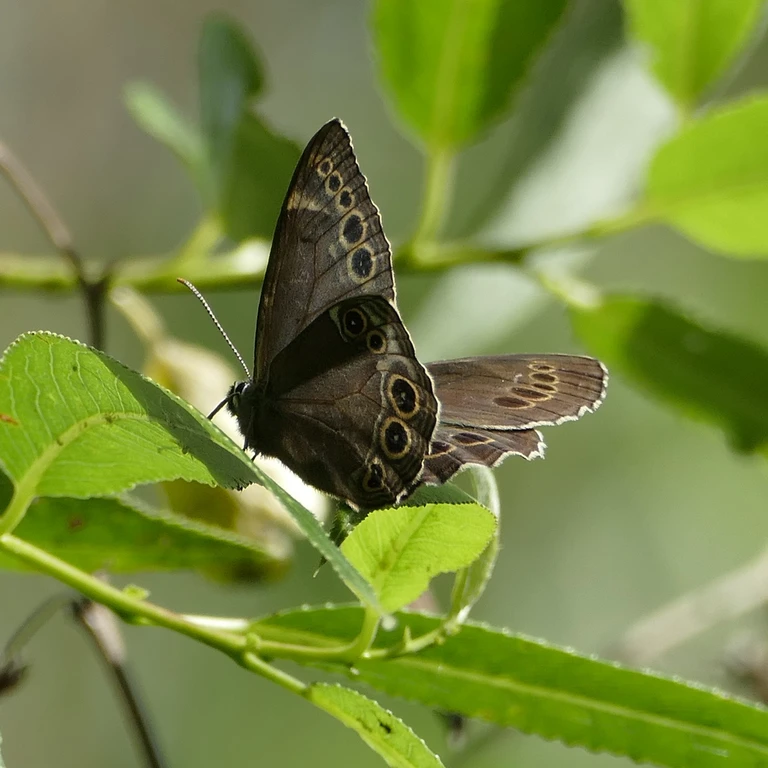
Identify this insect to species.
Lopinga achine (also Pararge achine)
